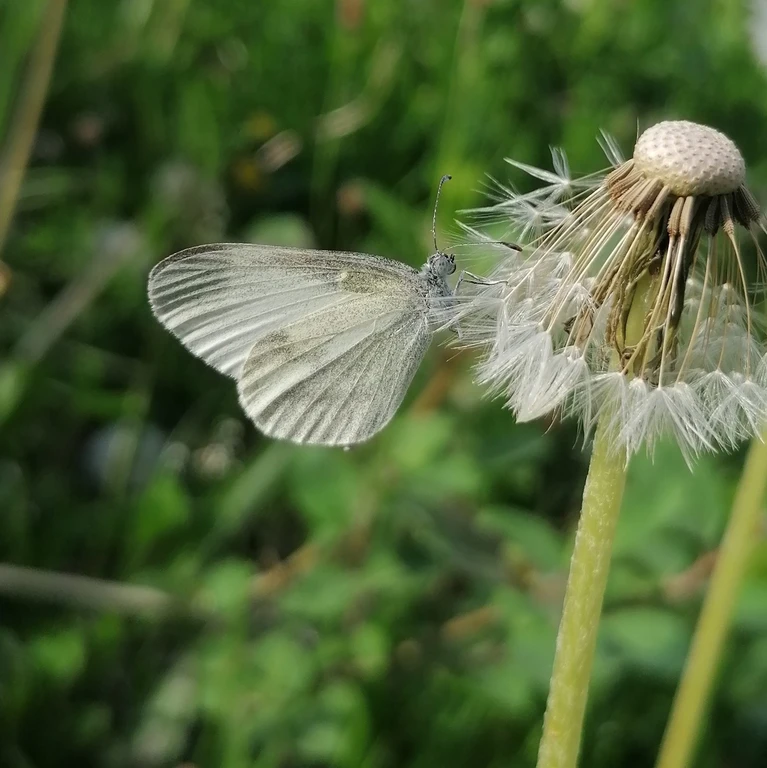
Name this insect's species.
Leptidea sinapis/juvernica
